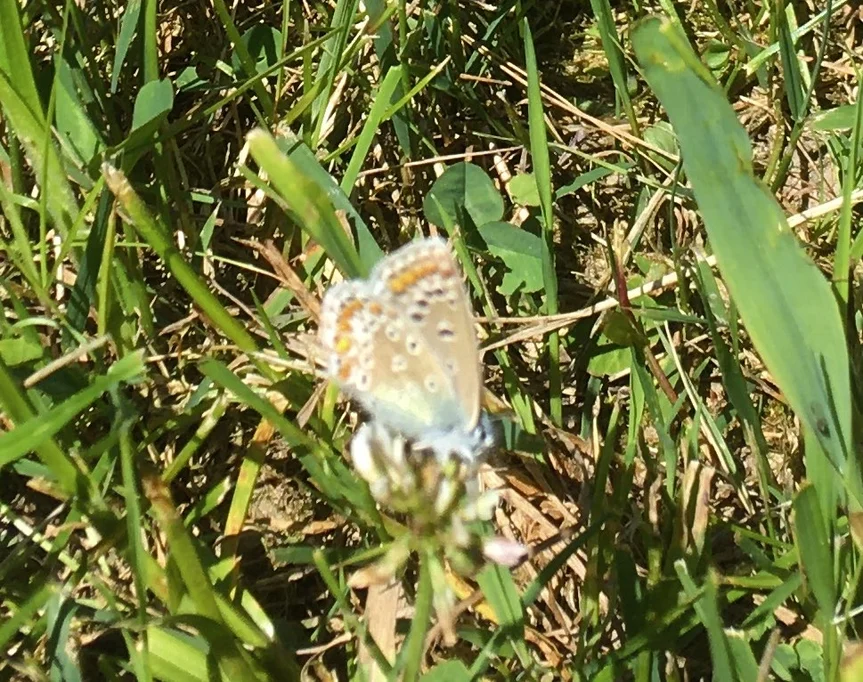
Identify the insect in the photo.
Polyommatus icarus
